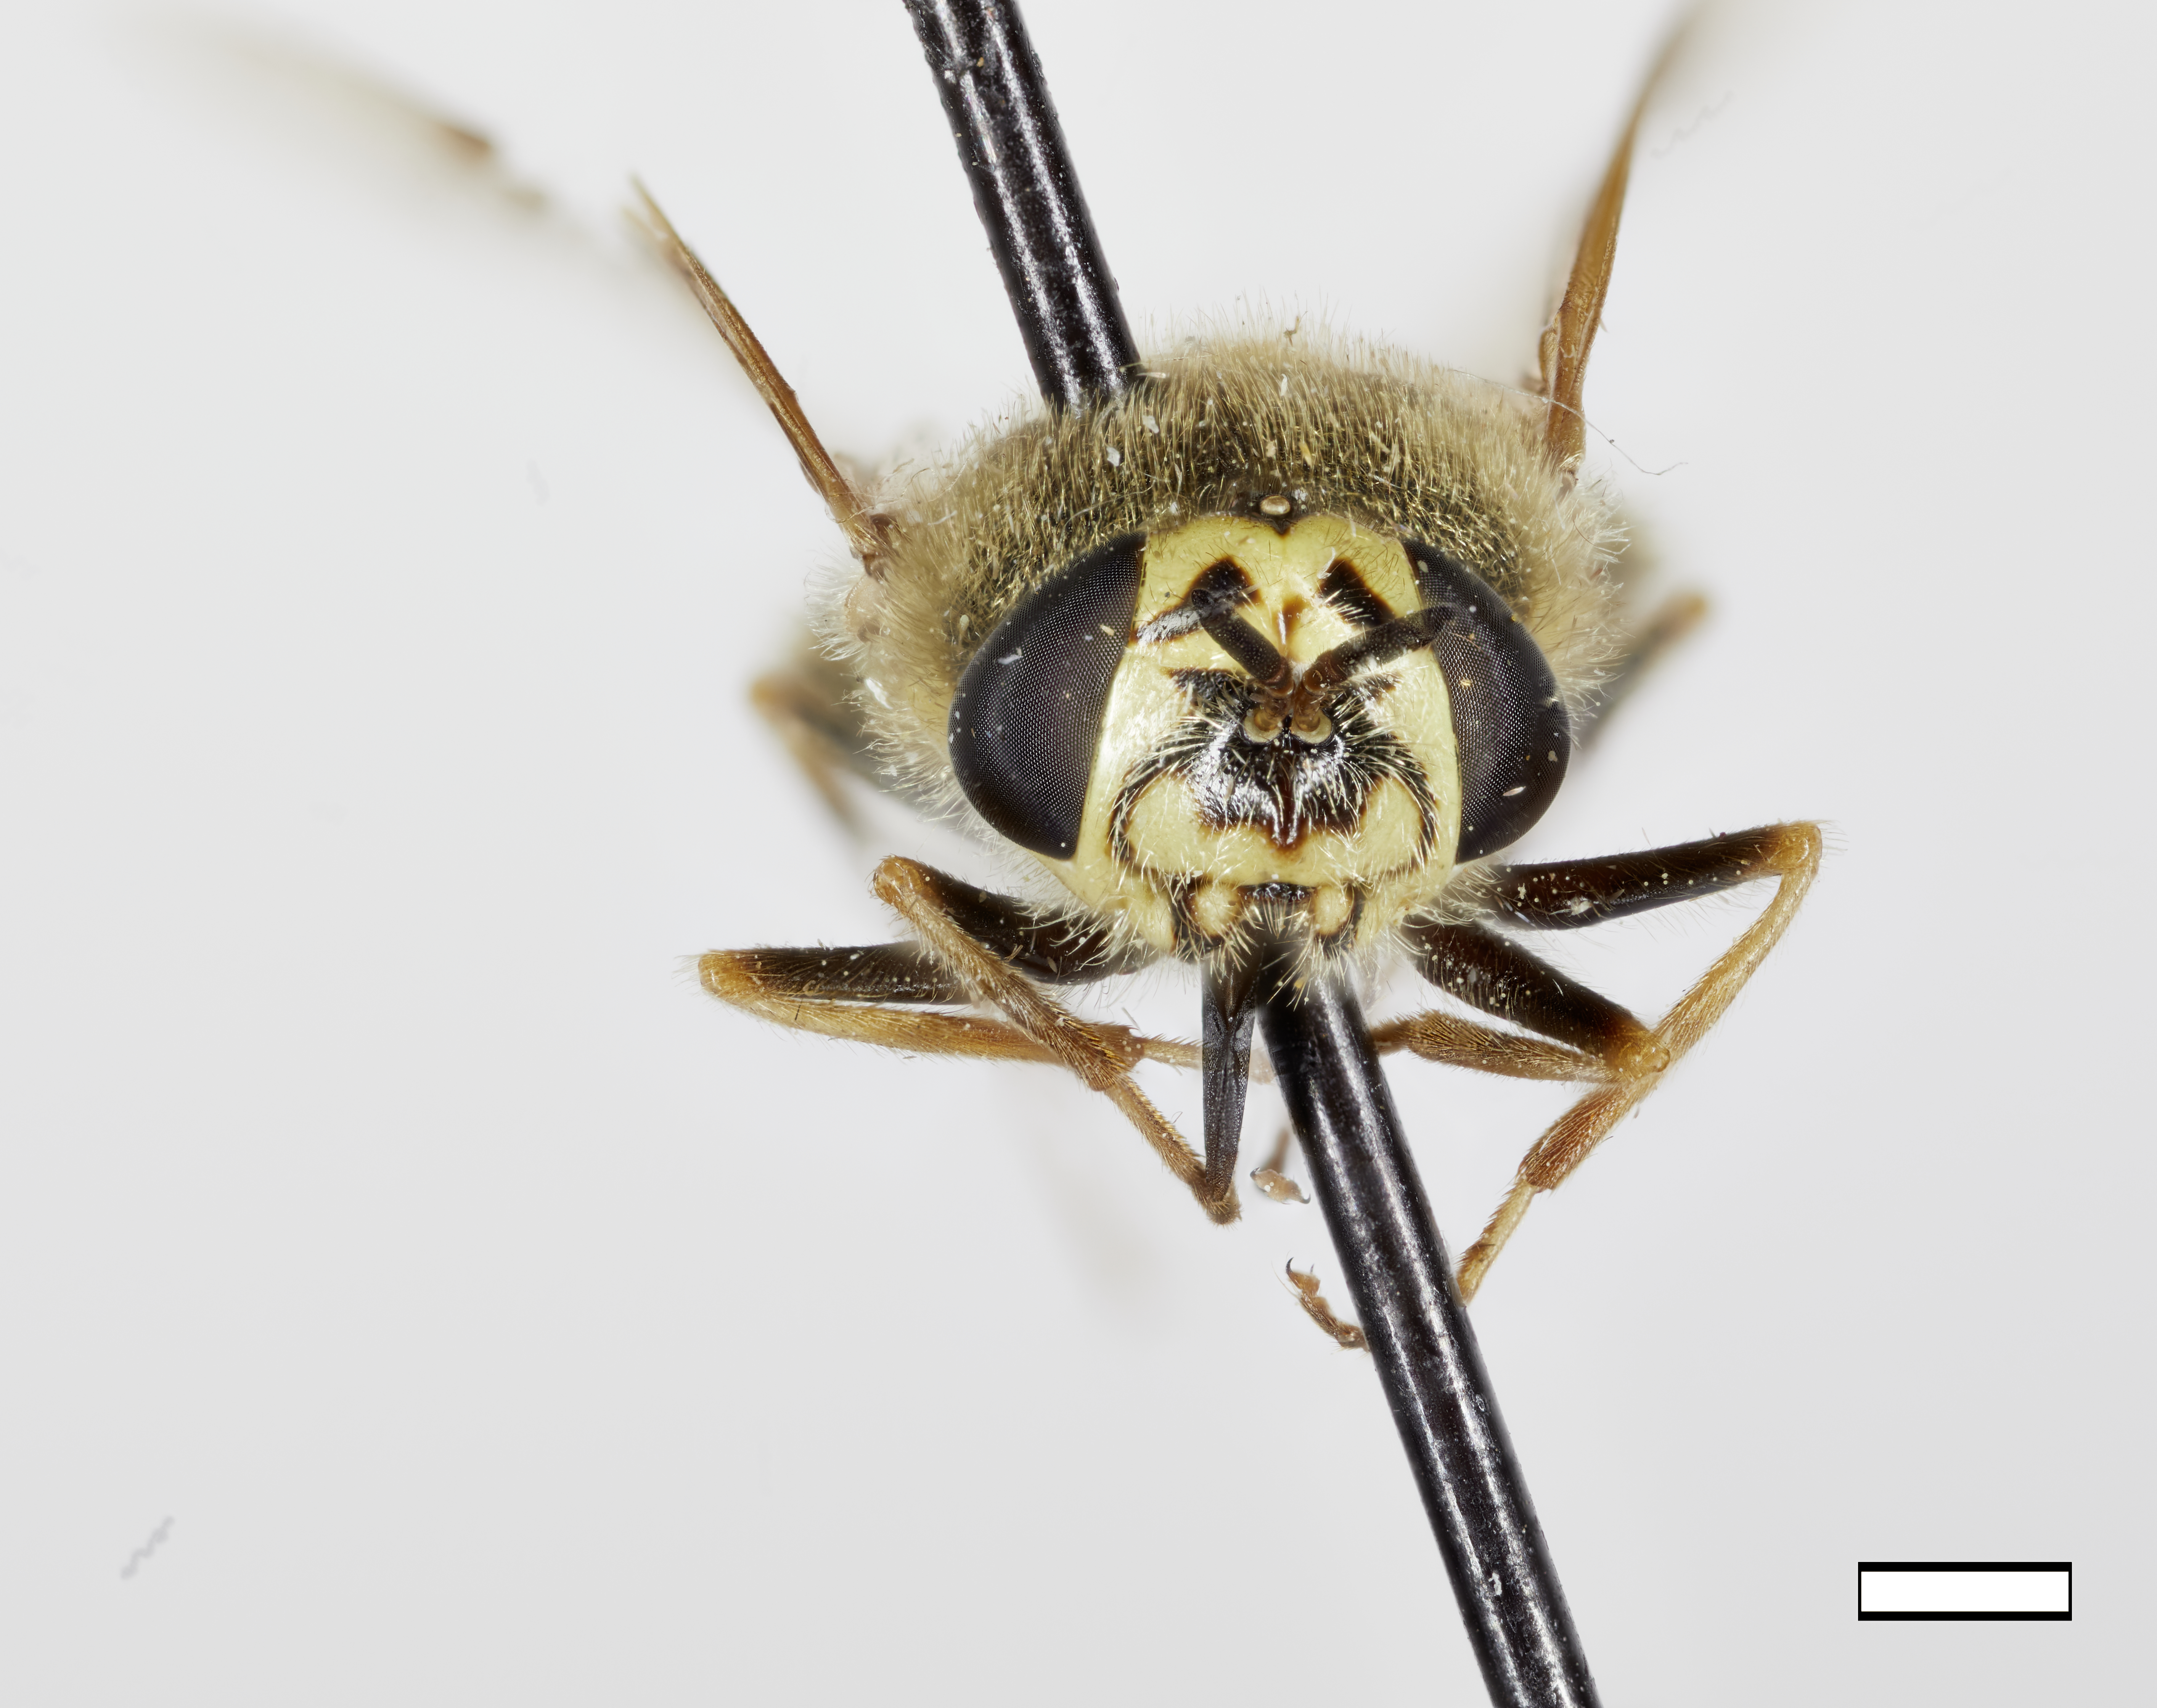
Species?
Labostigmina defecta
